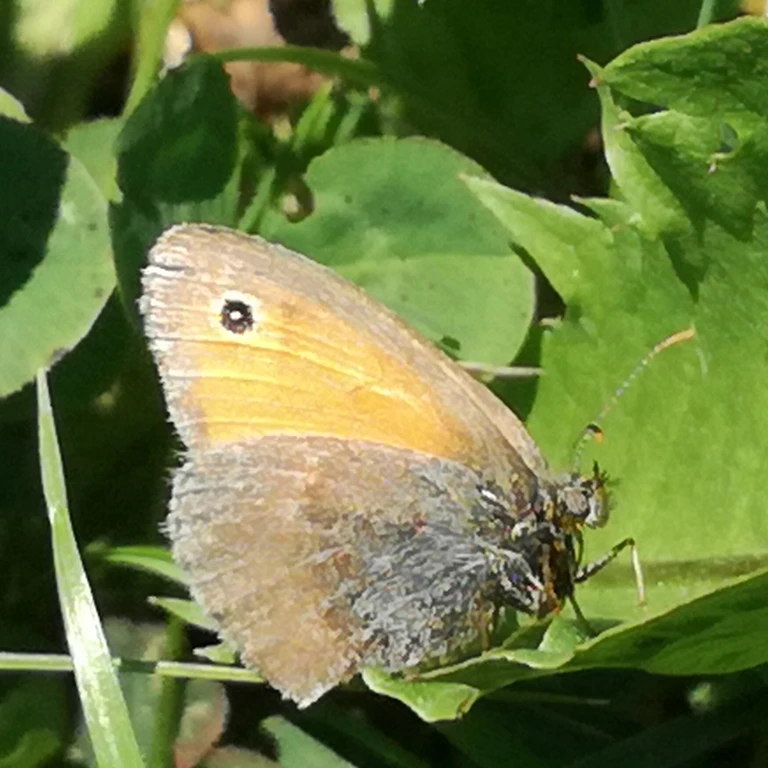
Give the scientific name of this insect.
Coenonympha pamphilus
